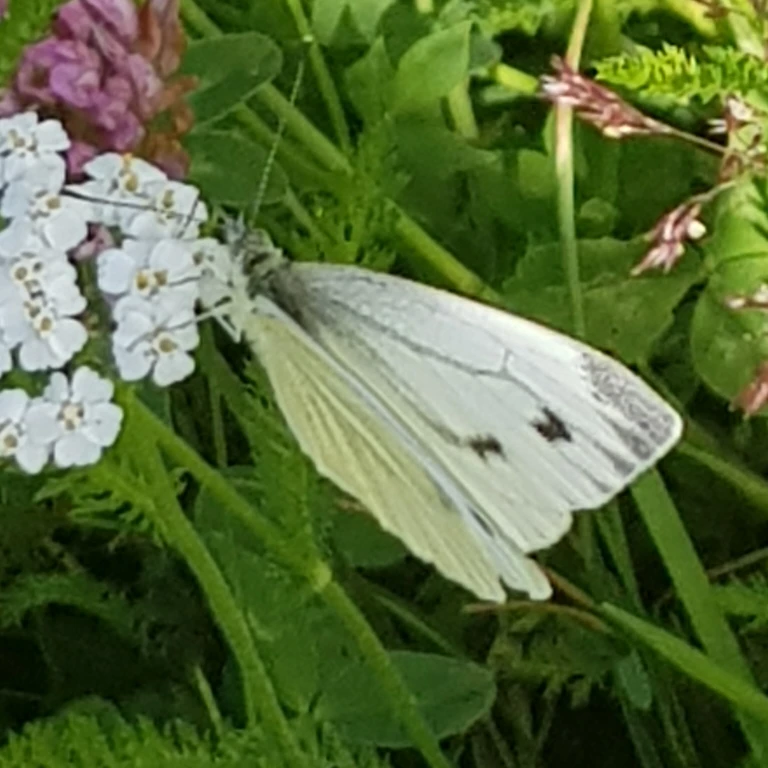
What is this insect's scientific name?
Pieris napi
